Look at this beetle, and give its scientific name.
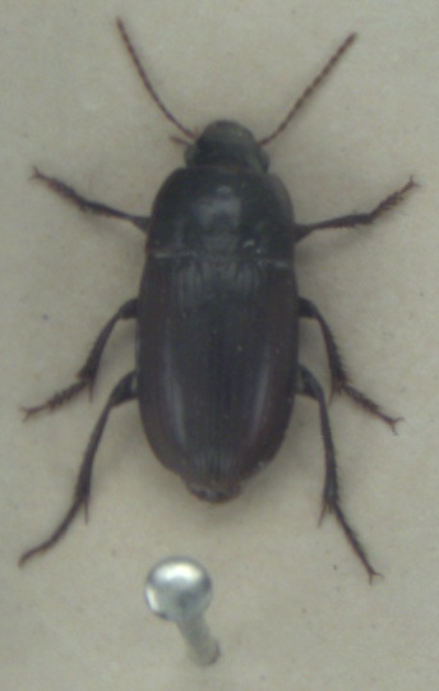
Harpalus servus
